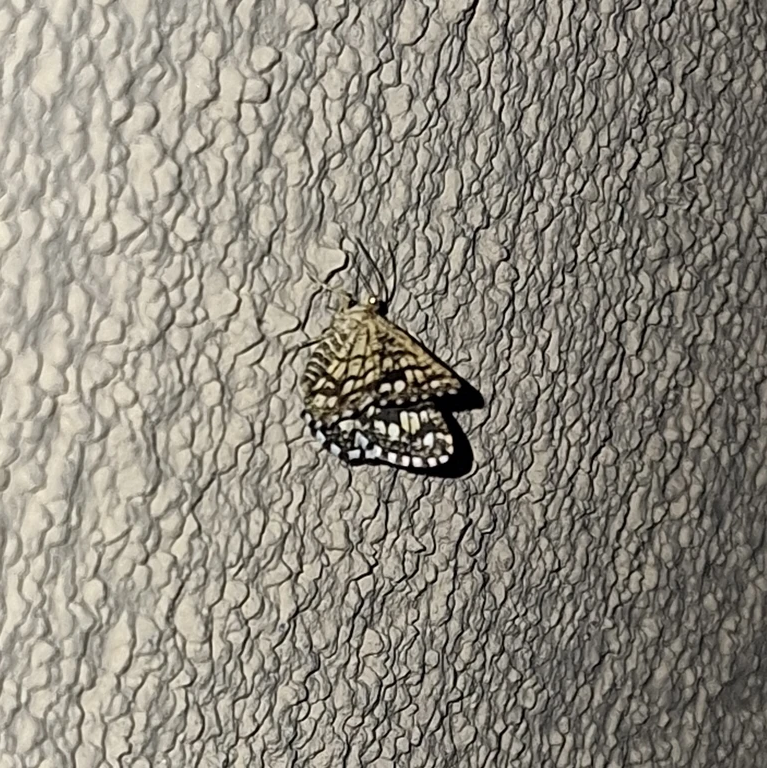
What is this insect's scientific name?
Chiasmia clathrata
